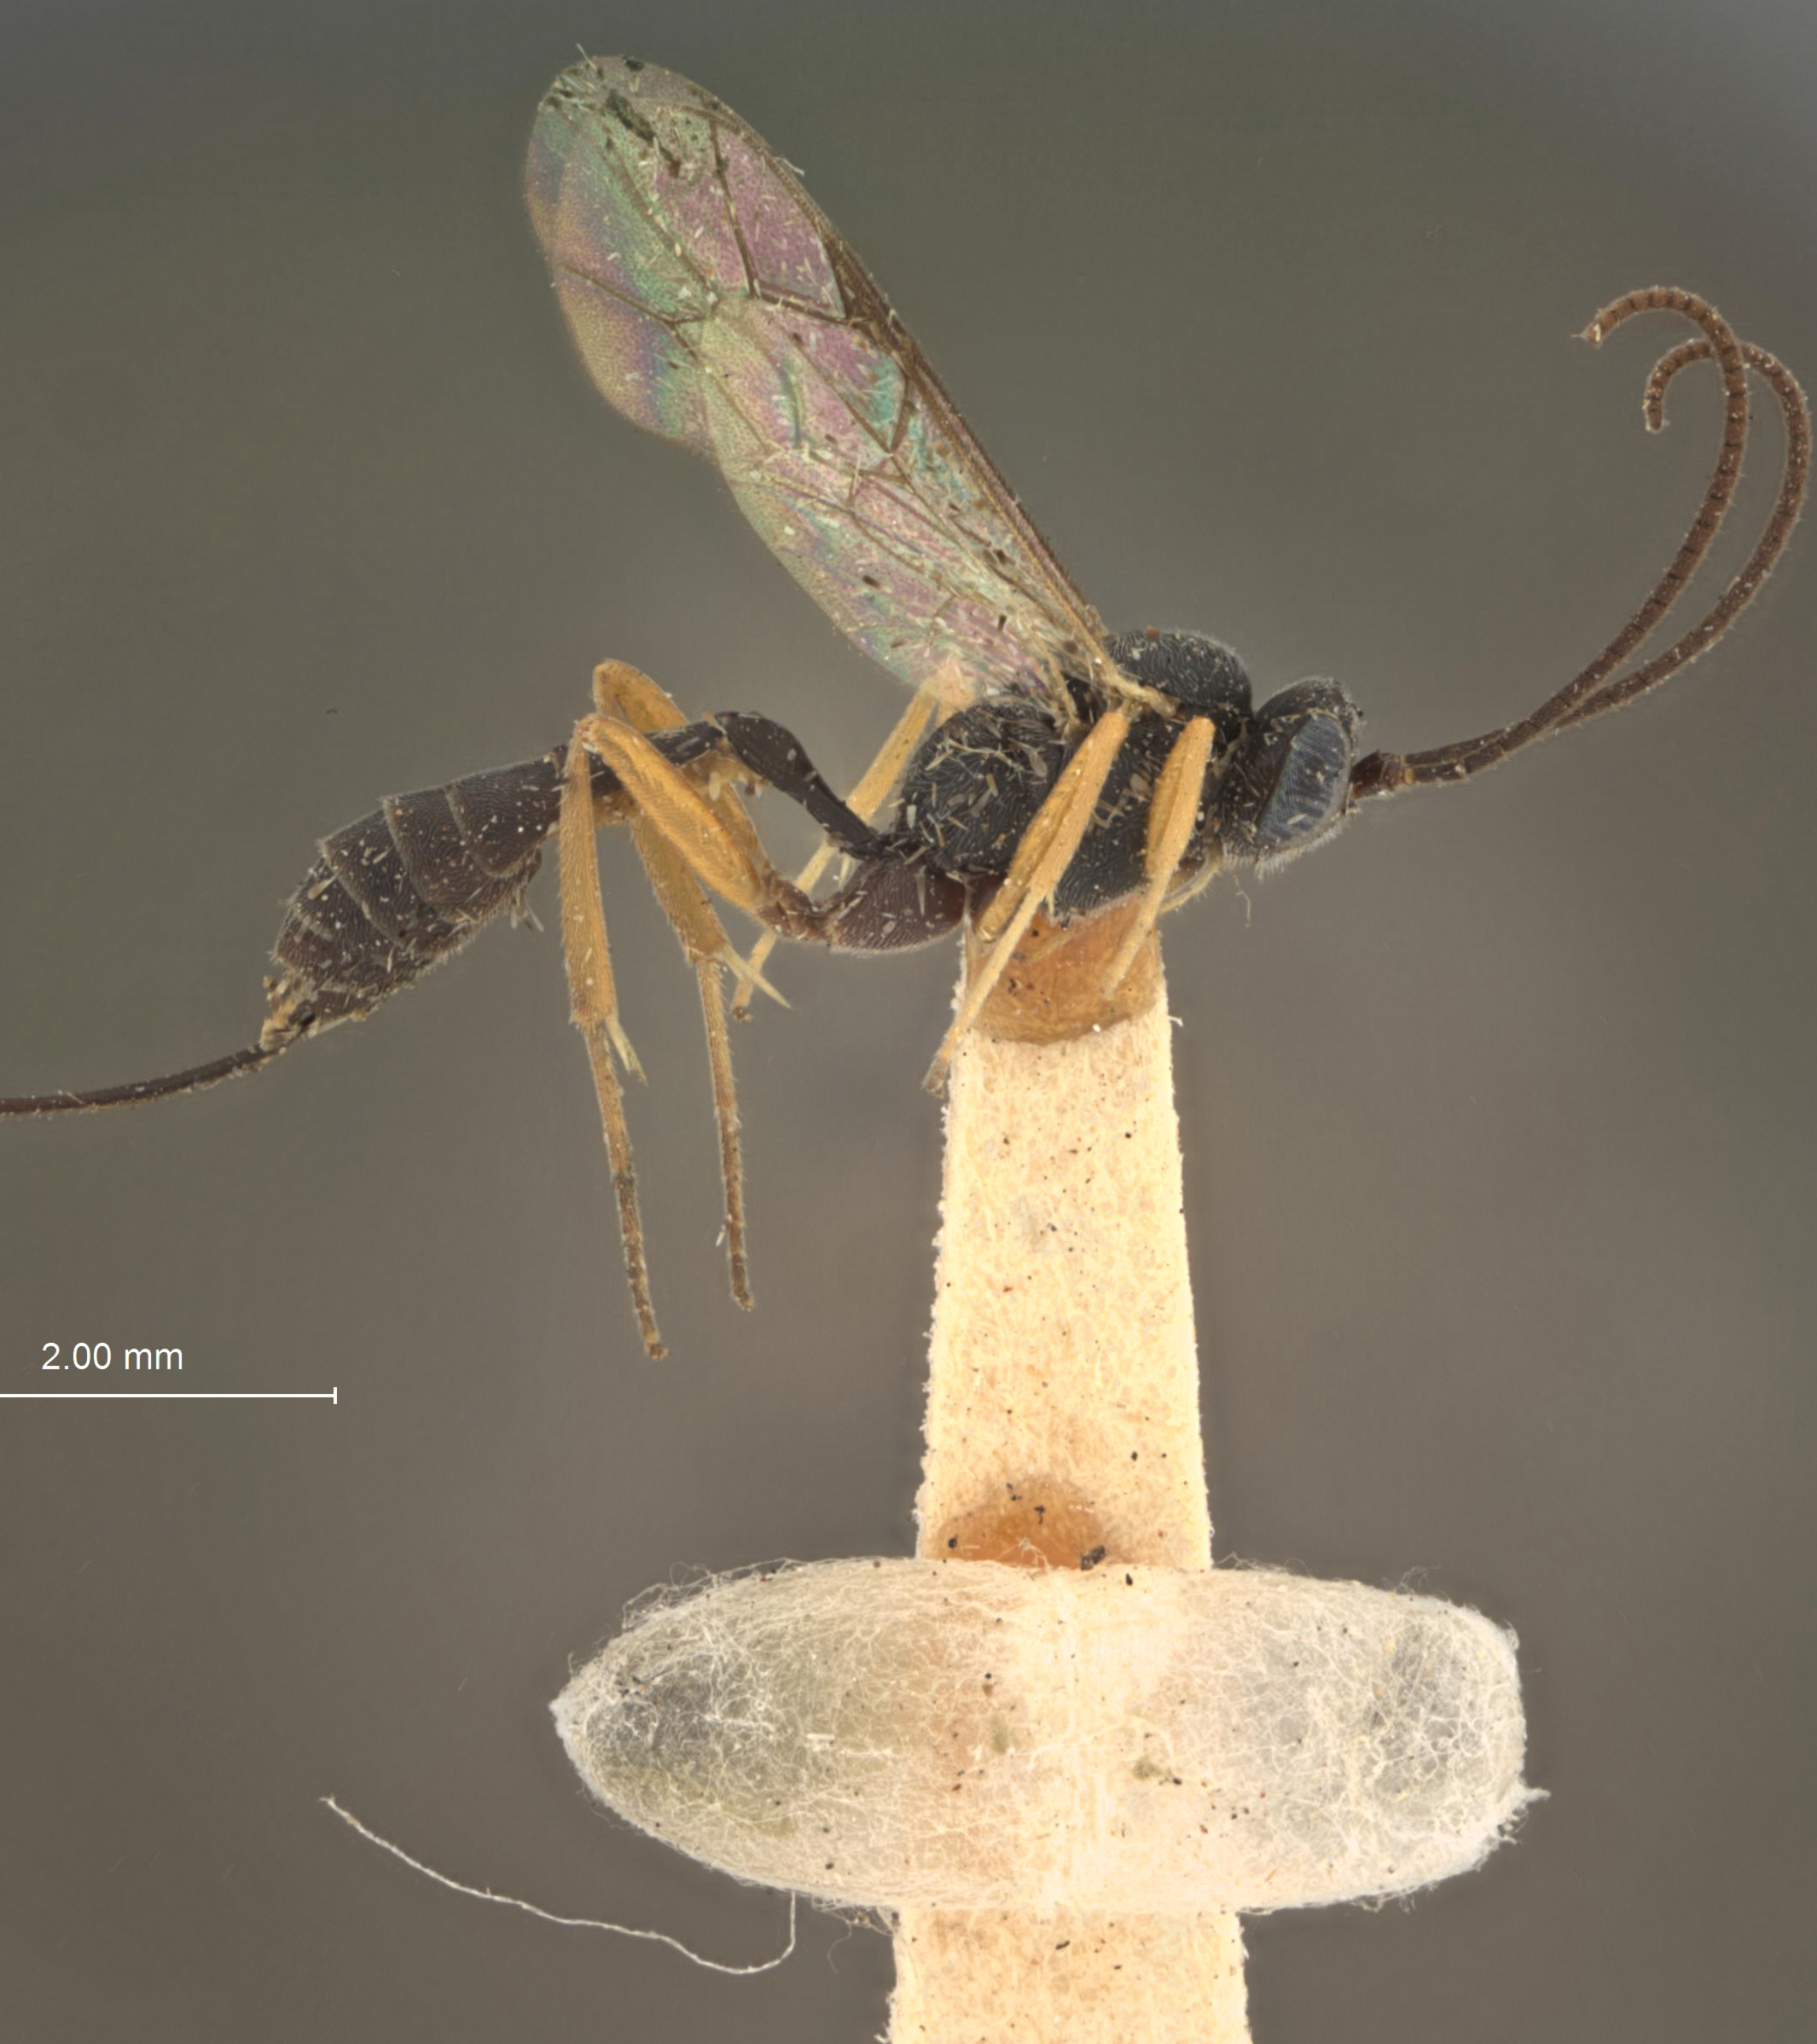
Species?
Omorgus tortricidis
